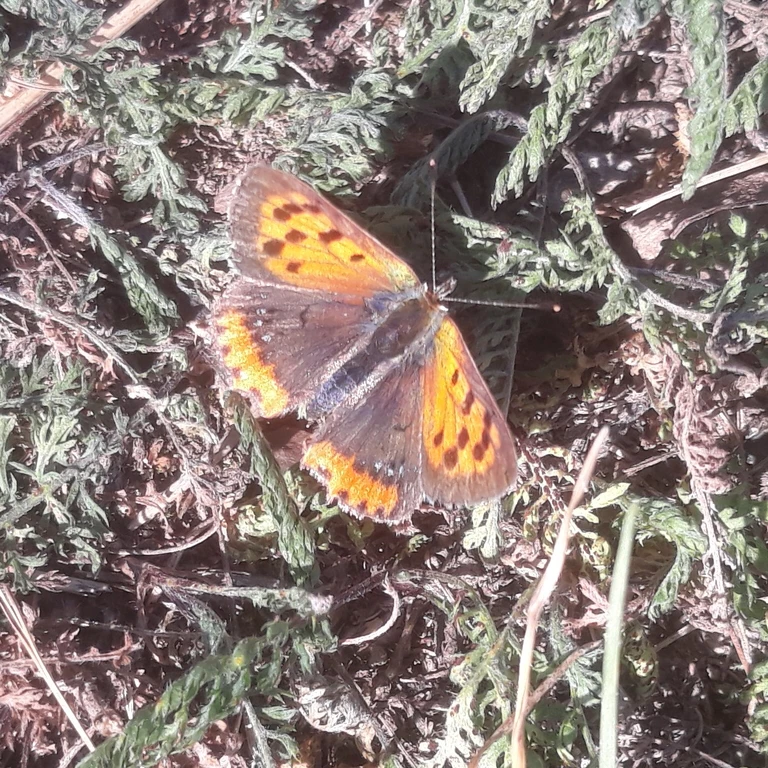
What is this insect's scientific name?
Lycaena phlaeas
